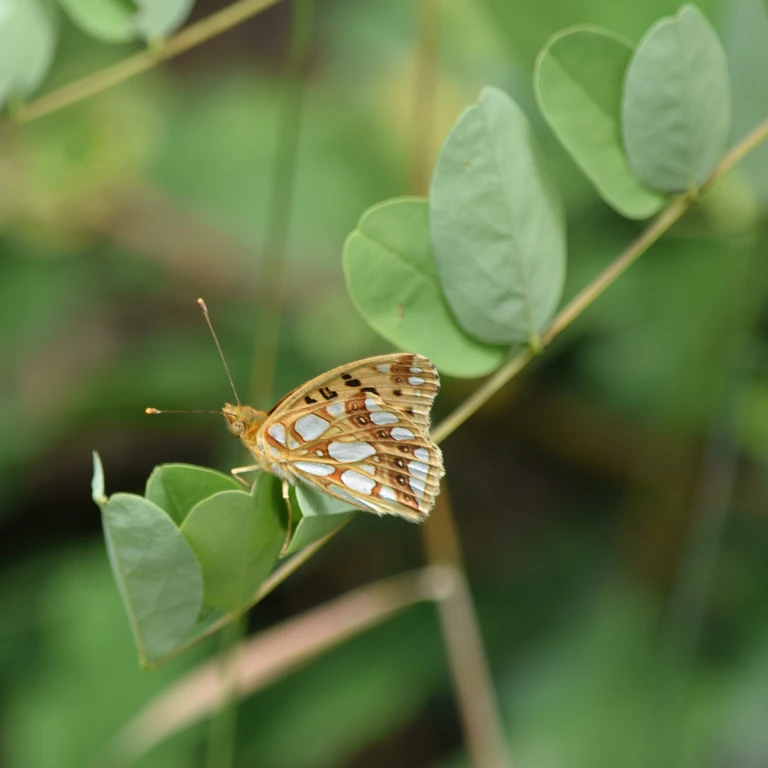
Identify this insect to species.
Issoria lathonia
